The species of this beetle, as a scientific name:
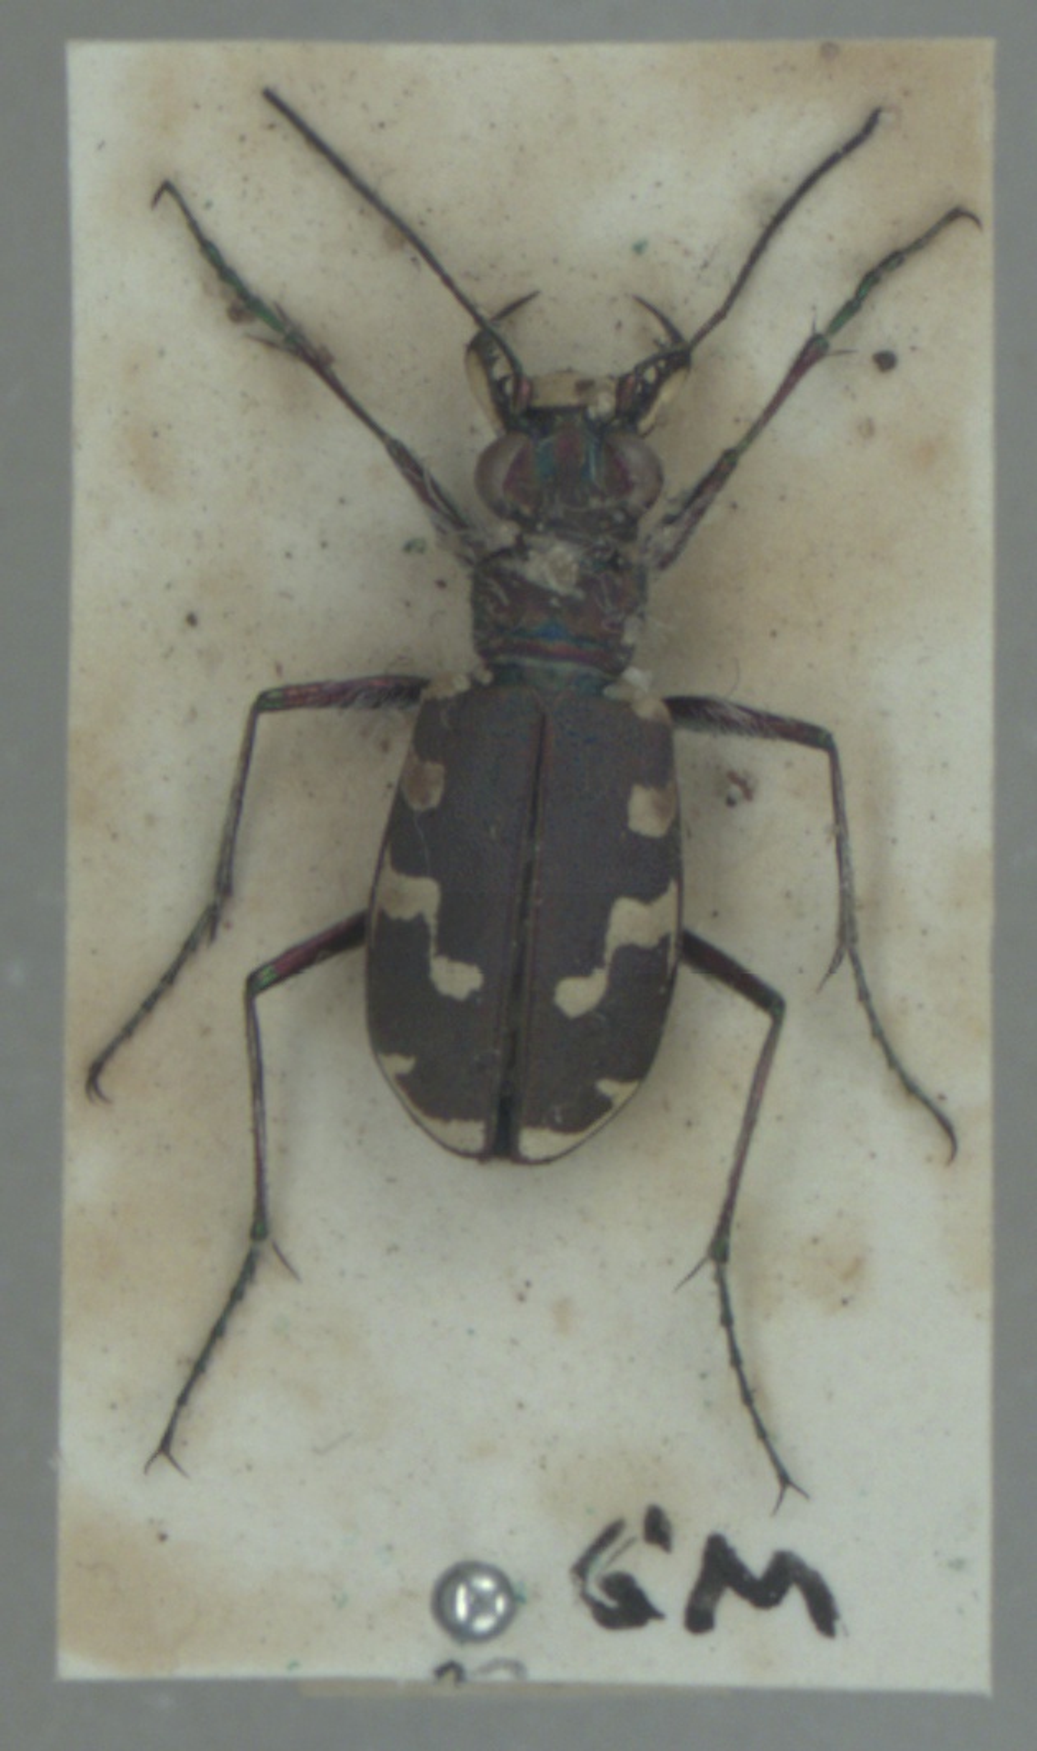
Cicindela maritima
